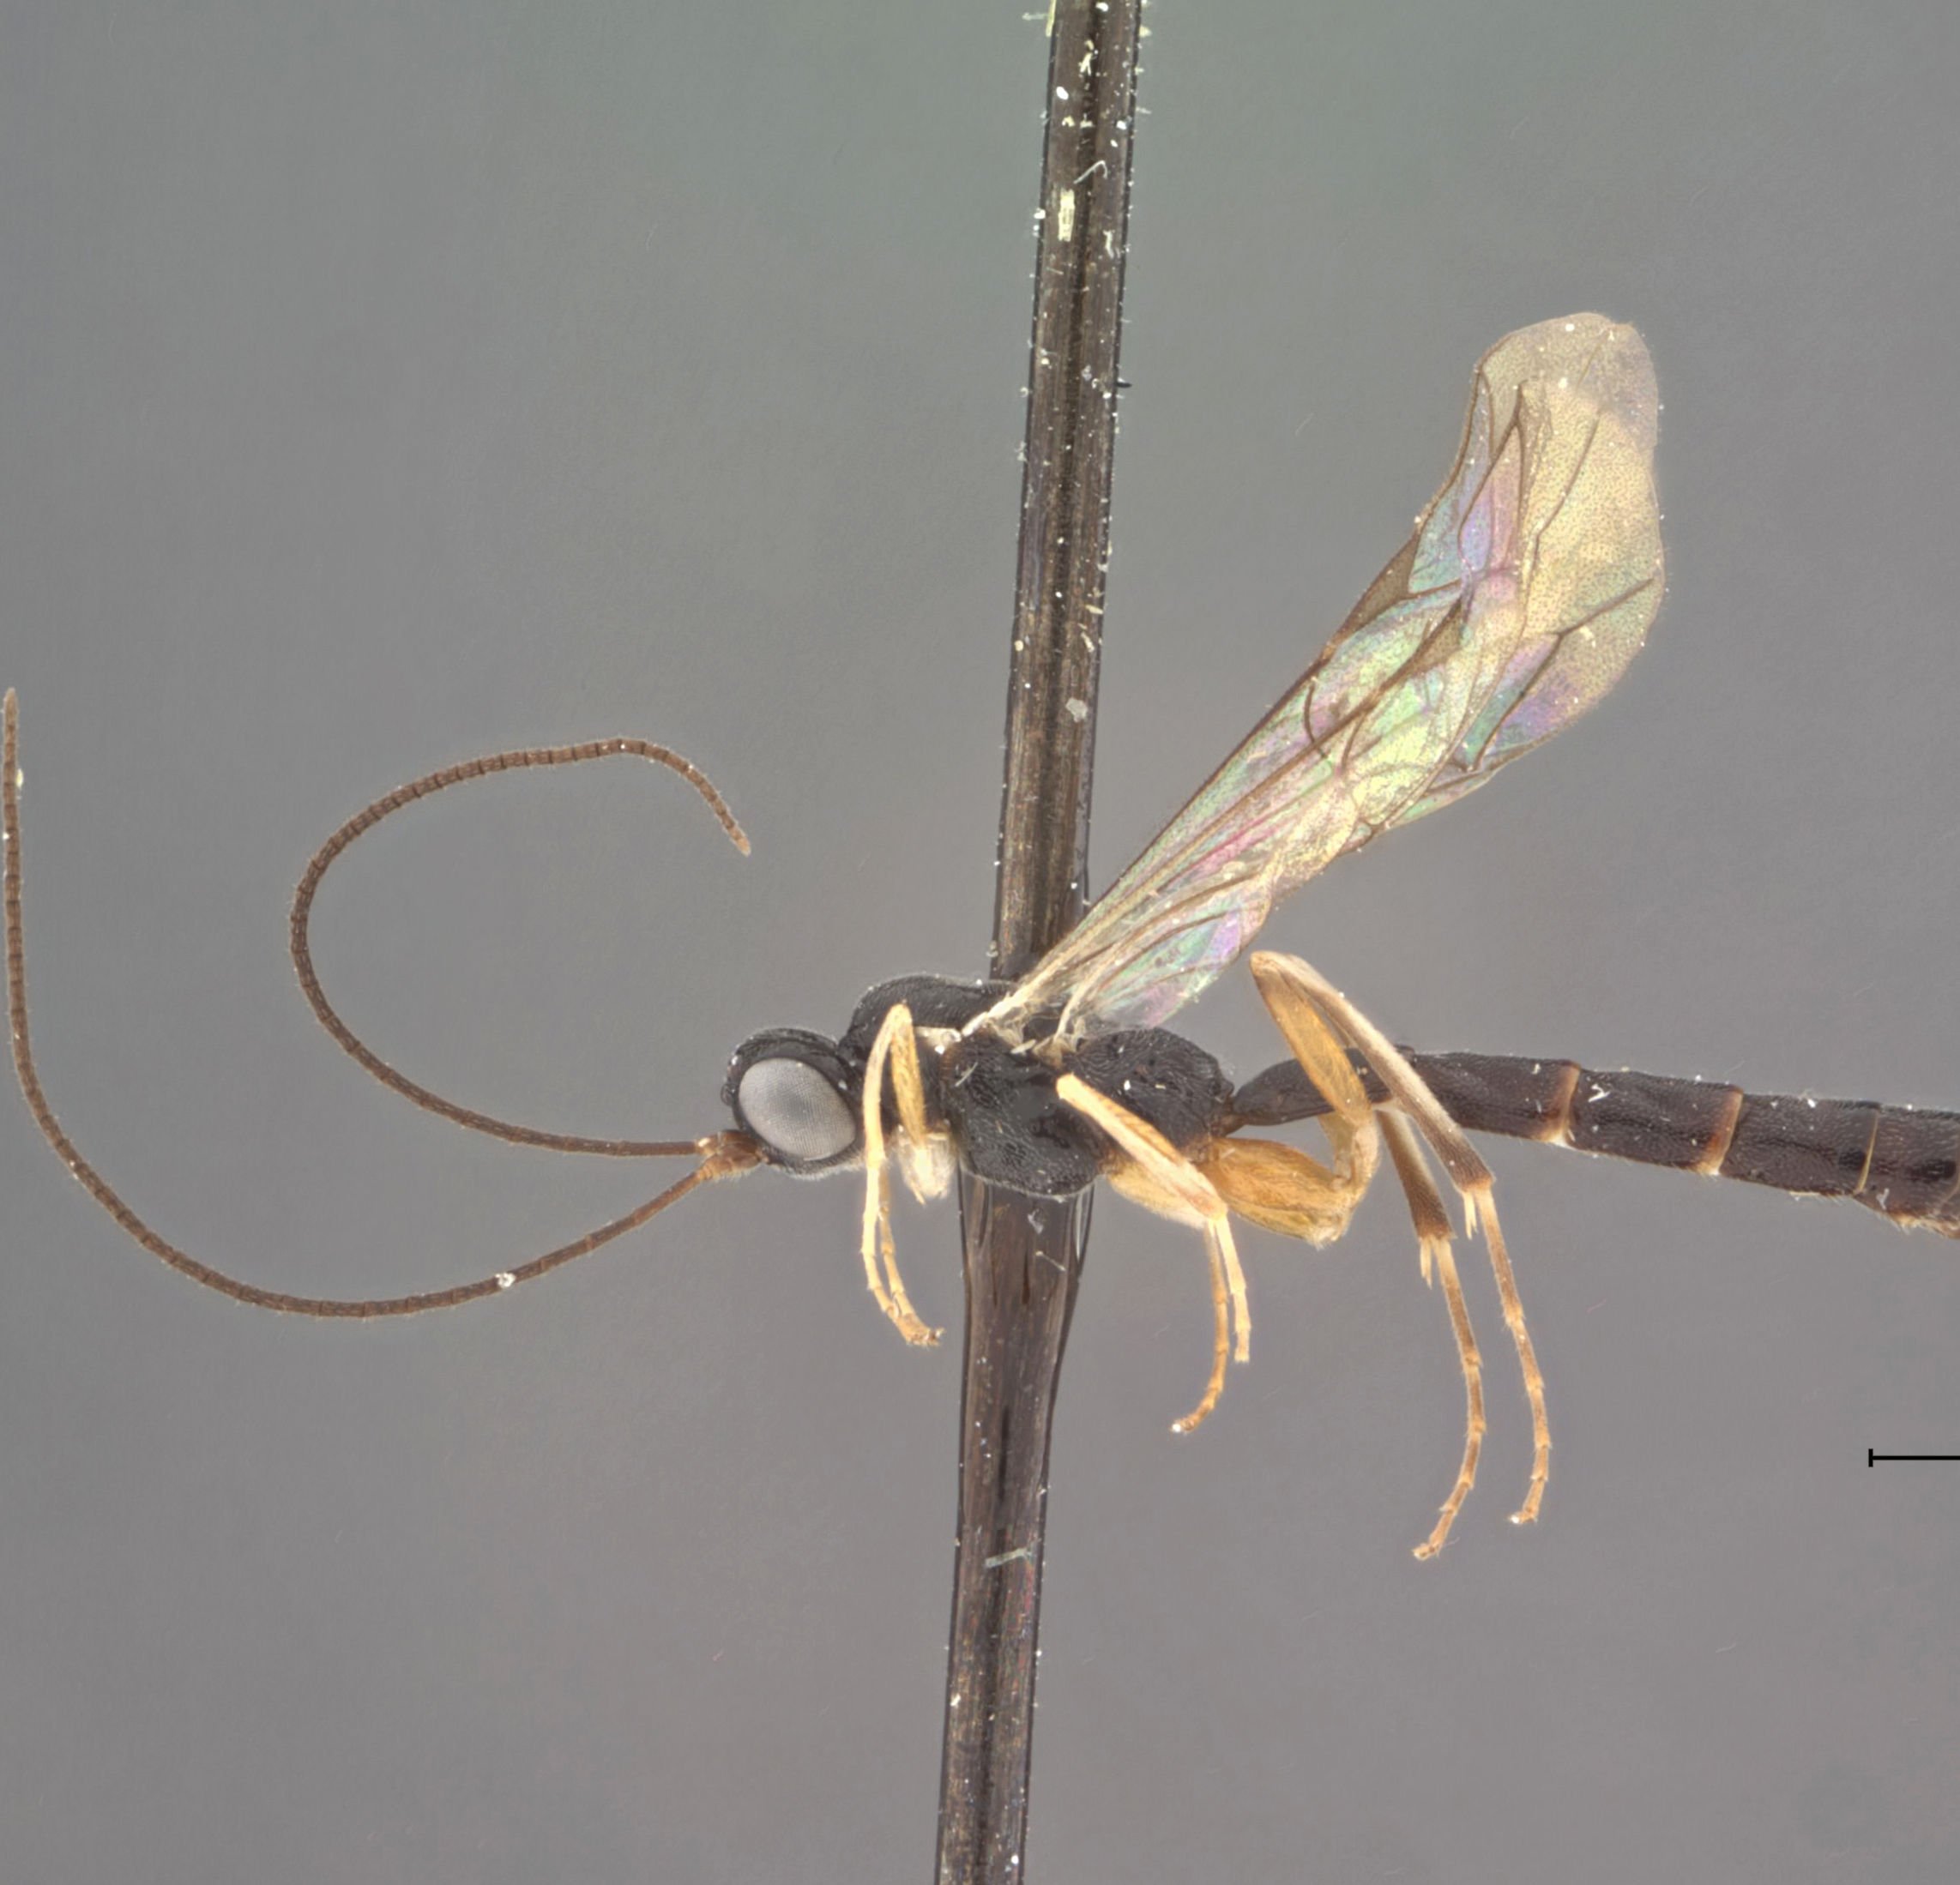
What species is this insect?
Glypta meritanae
